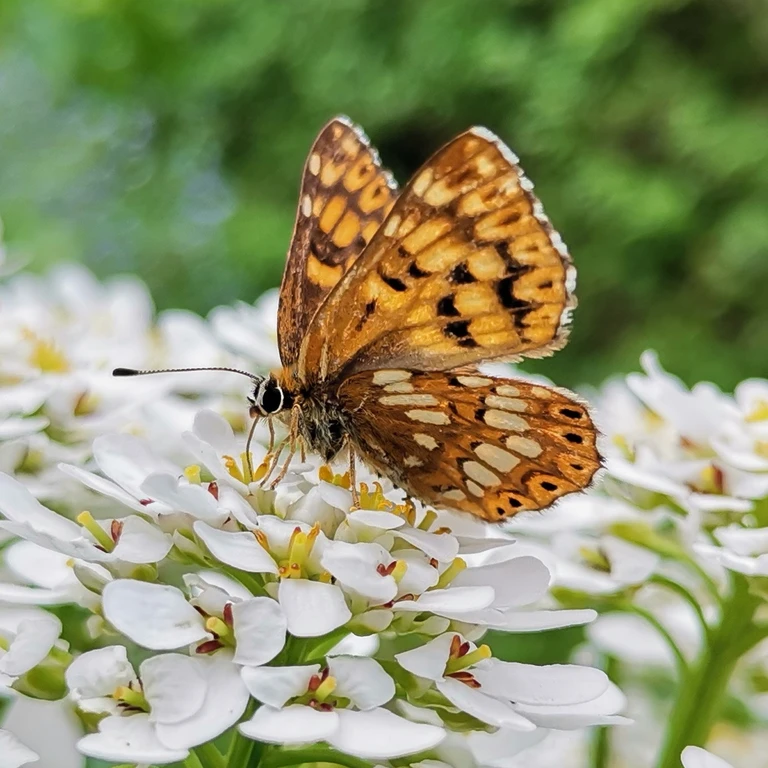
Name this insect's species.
Hamearis lucina
